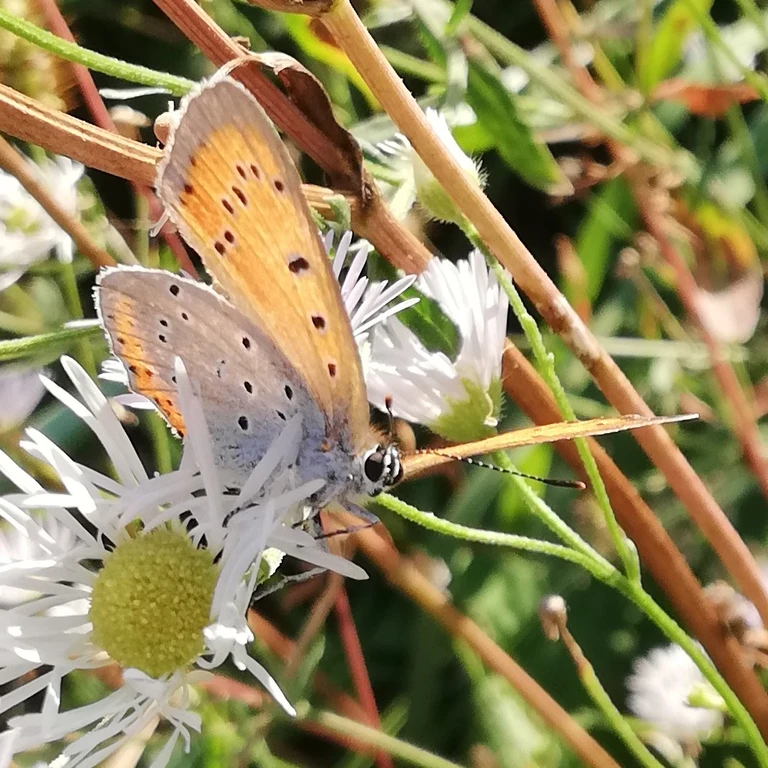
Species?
Lycaena dispar
